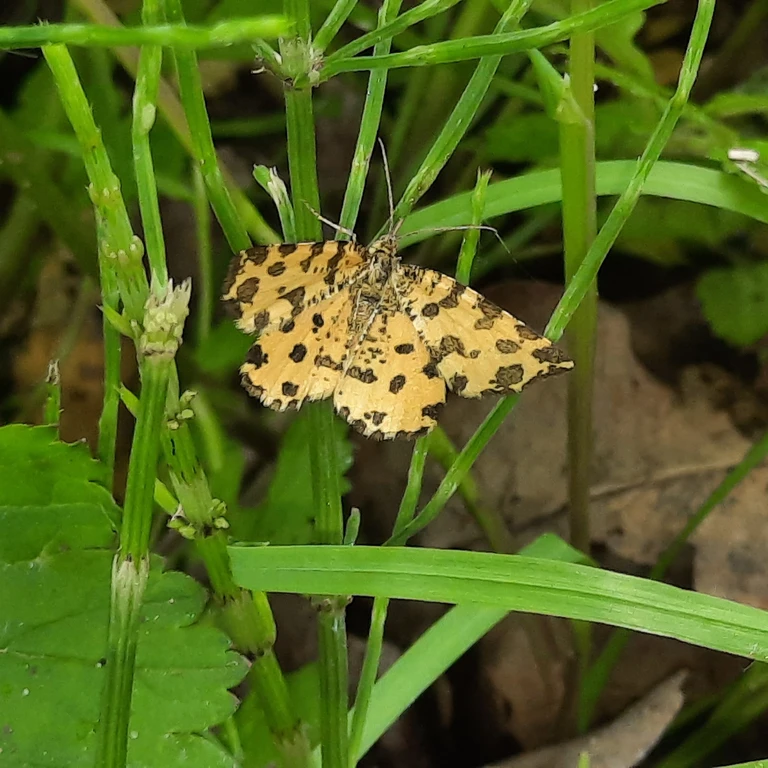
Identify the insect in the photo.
Pseudopanthera macularia
